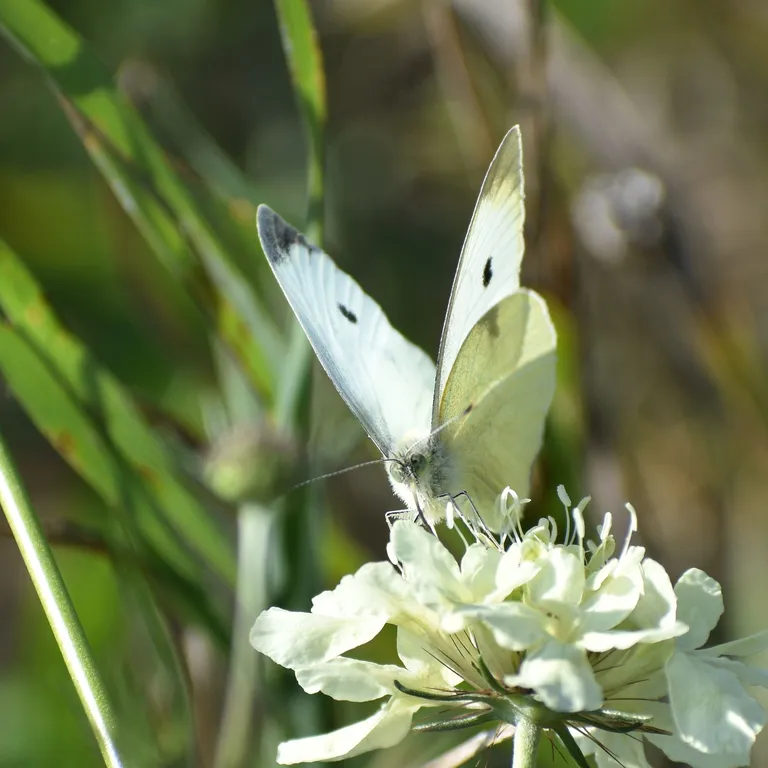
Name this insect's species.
Pieris rapae
